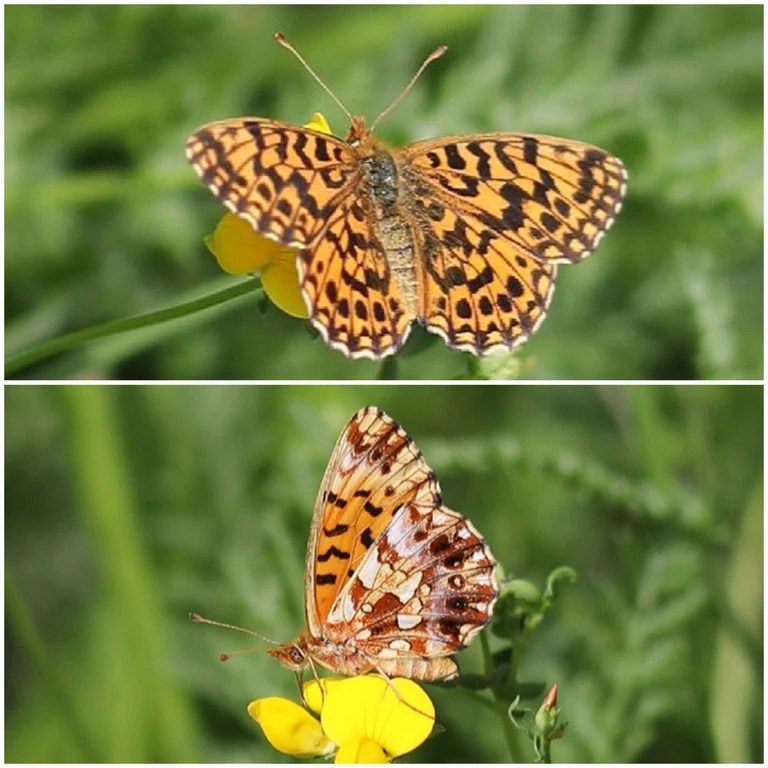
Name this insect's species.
Boloria dia
